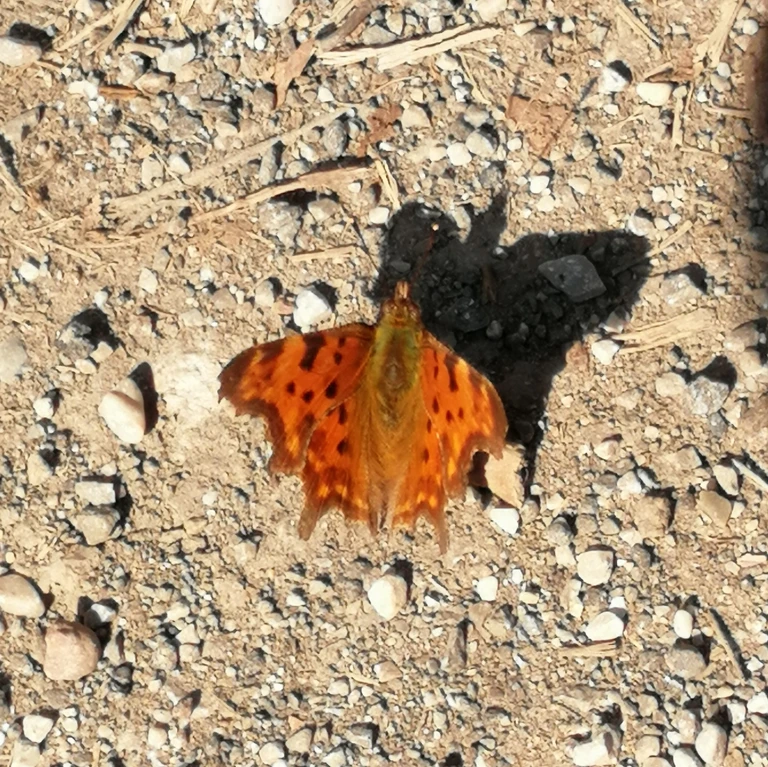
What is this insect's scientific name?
Polygonia c-album
